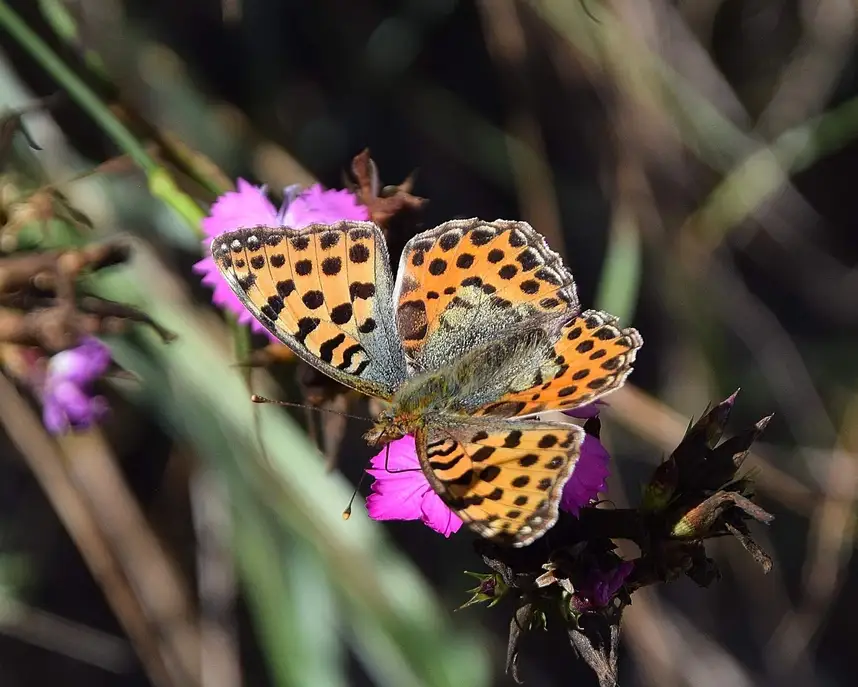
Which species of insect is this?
Issoria lathonia
